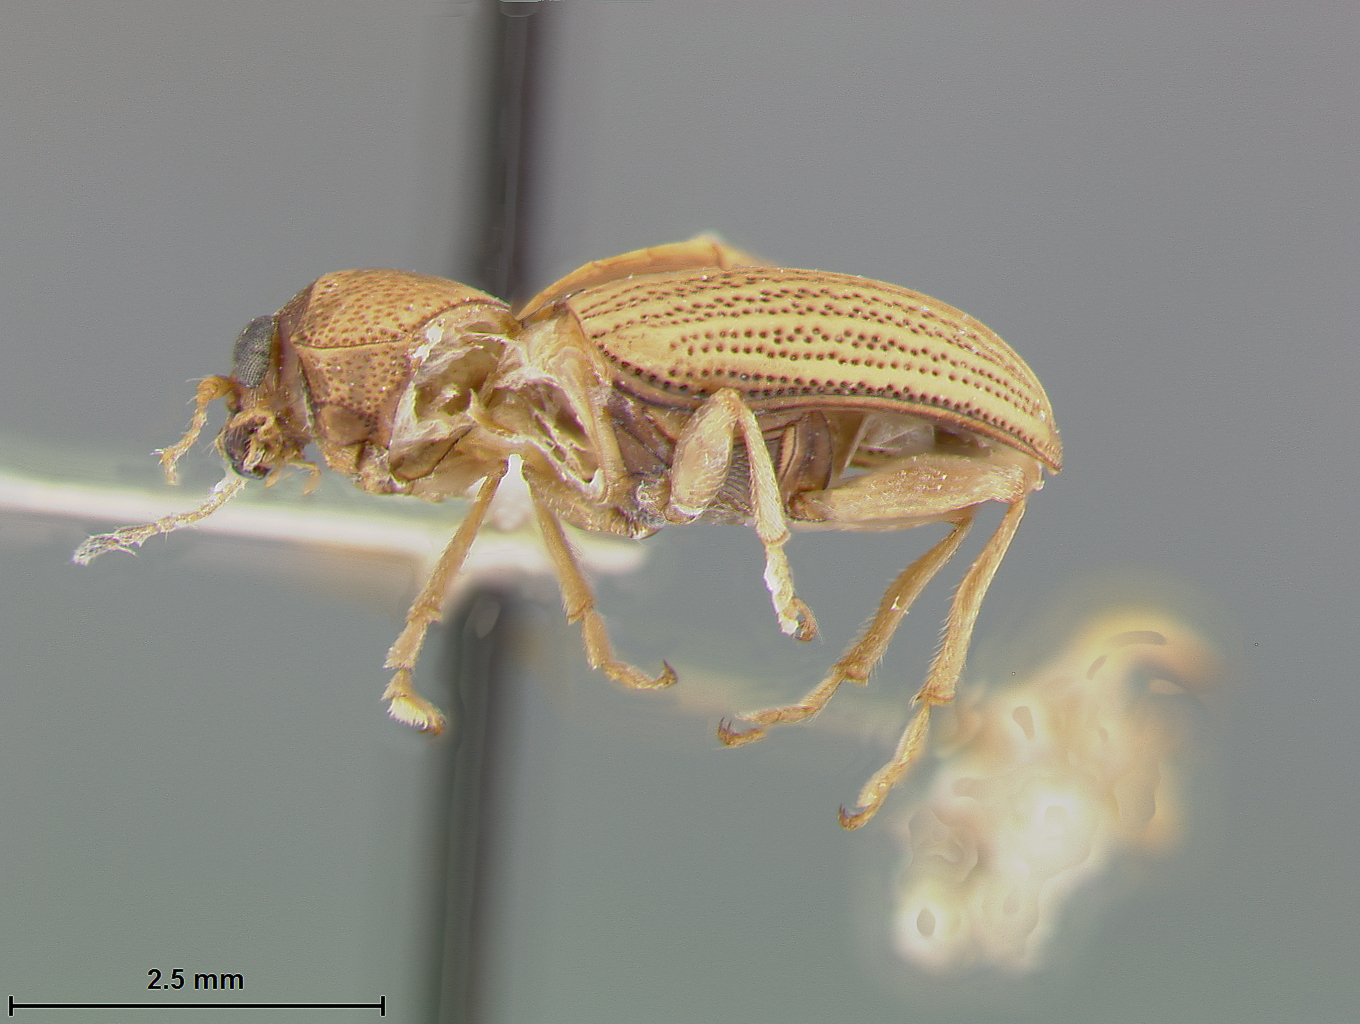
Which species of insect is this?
Colaspis crinicornis
